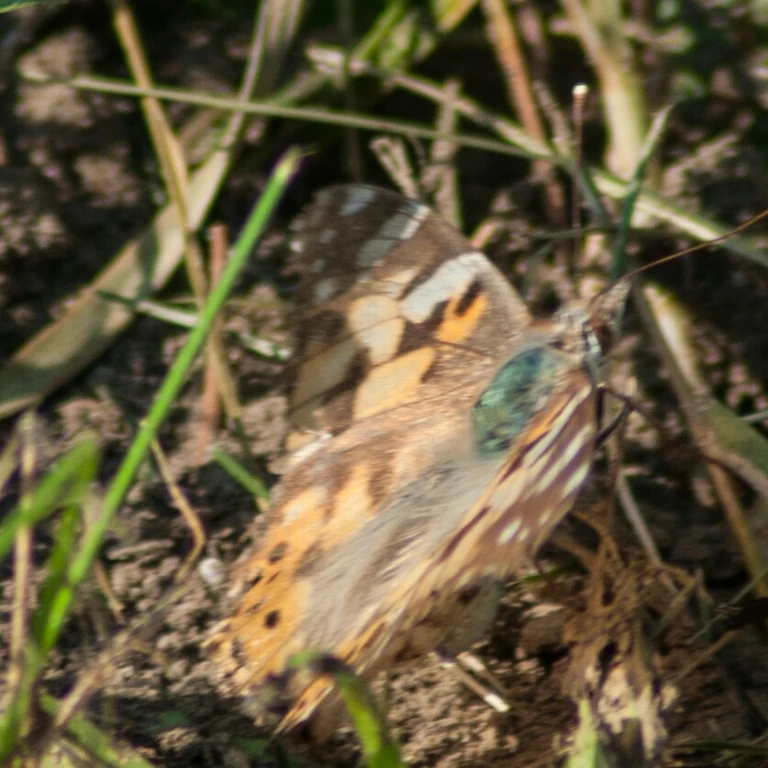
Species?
Vanessa cardui
